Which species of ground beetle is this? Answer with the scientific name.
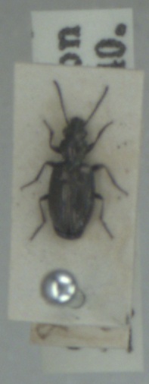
Bembidion bipunctatum
